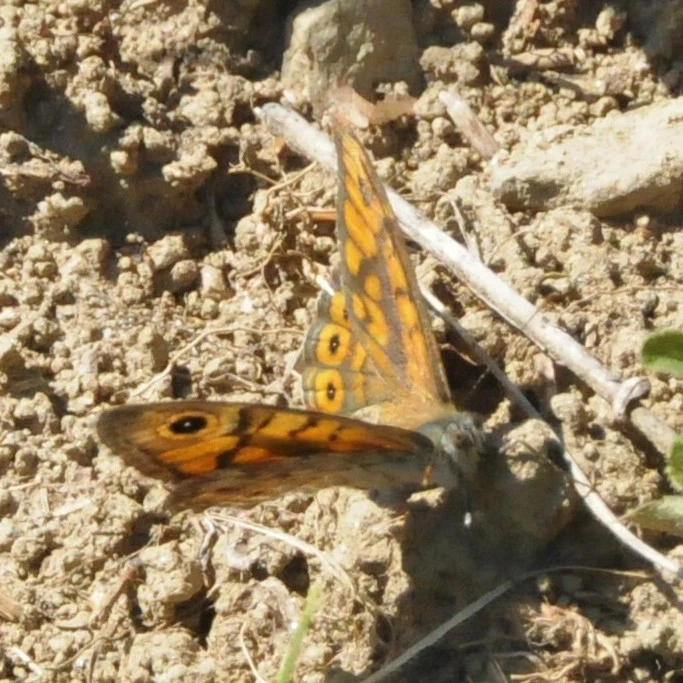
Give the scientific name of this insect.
Lasiommata megera (also Pararge megera)
